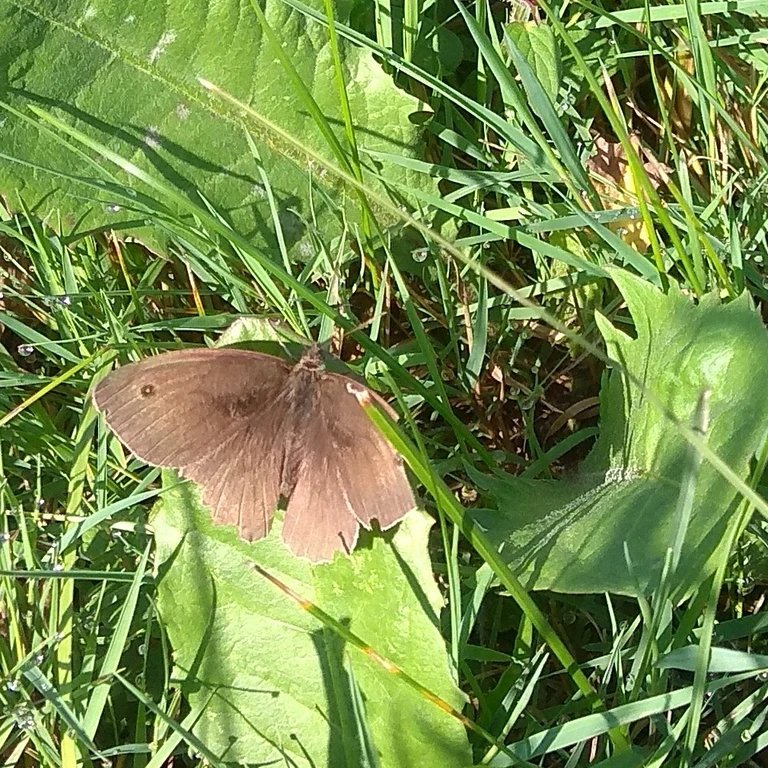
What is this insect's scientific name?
Maniola jurtina
